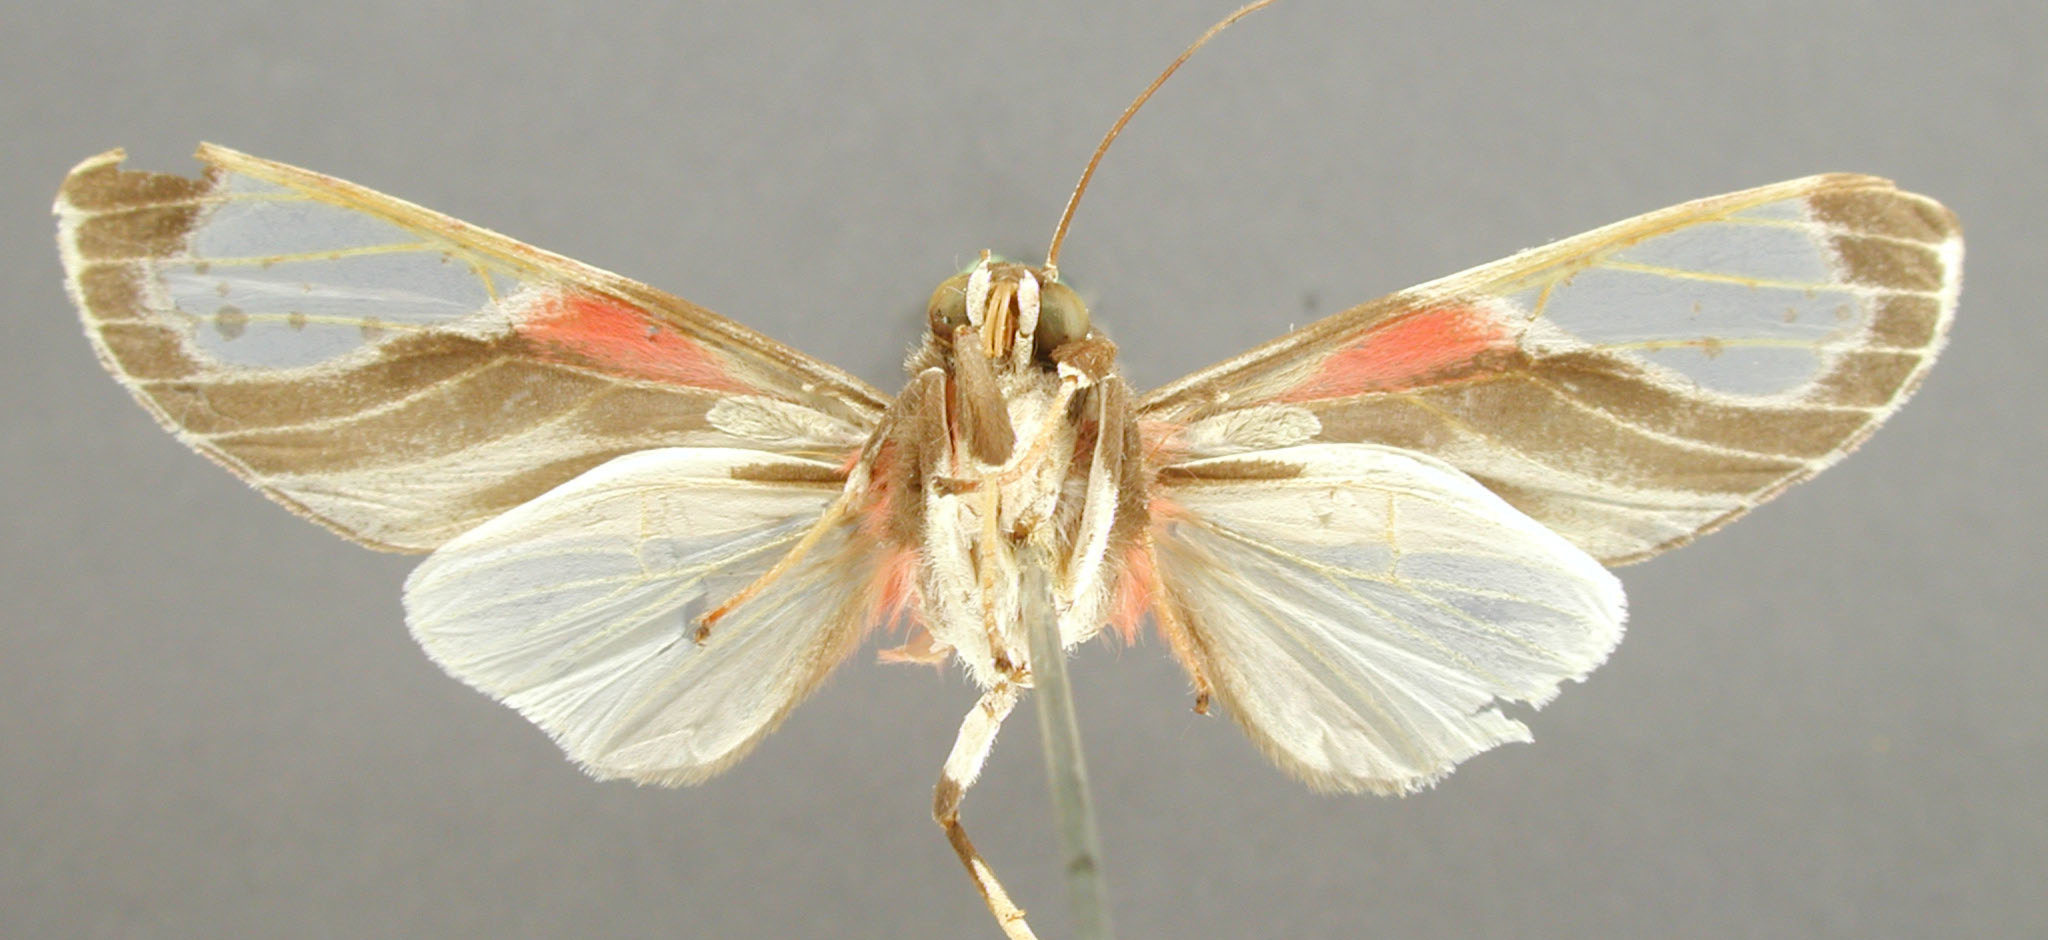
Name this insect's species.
Bertholdia fumida
